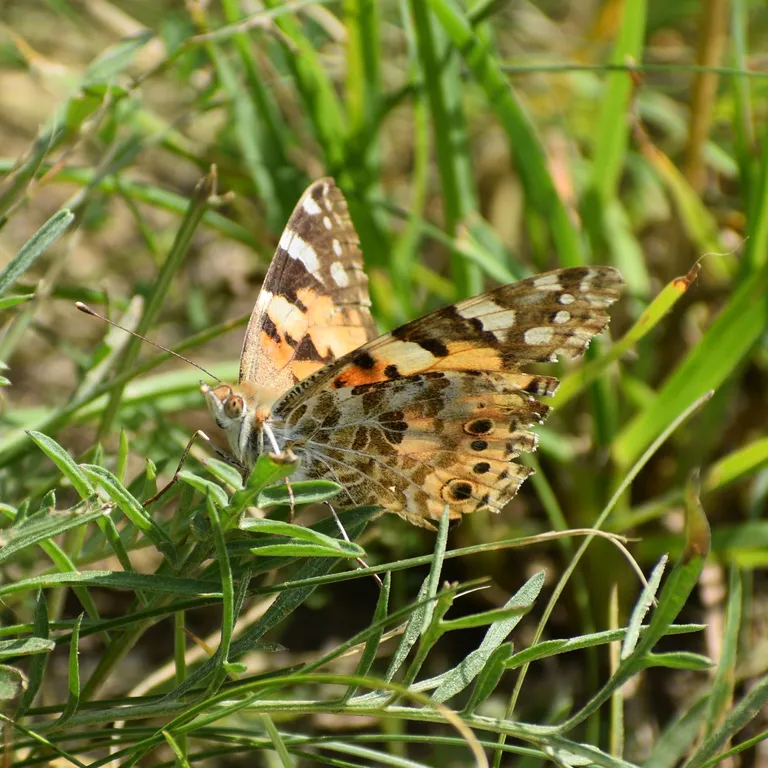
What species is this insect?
Vanessa cardui
